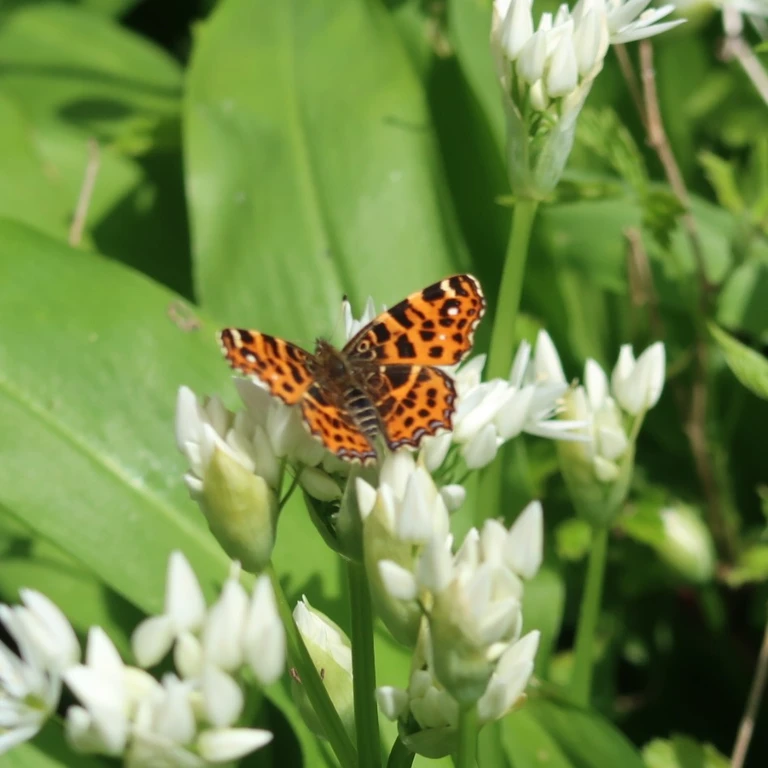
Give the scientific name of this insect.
Araschnia levana
